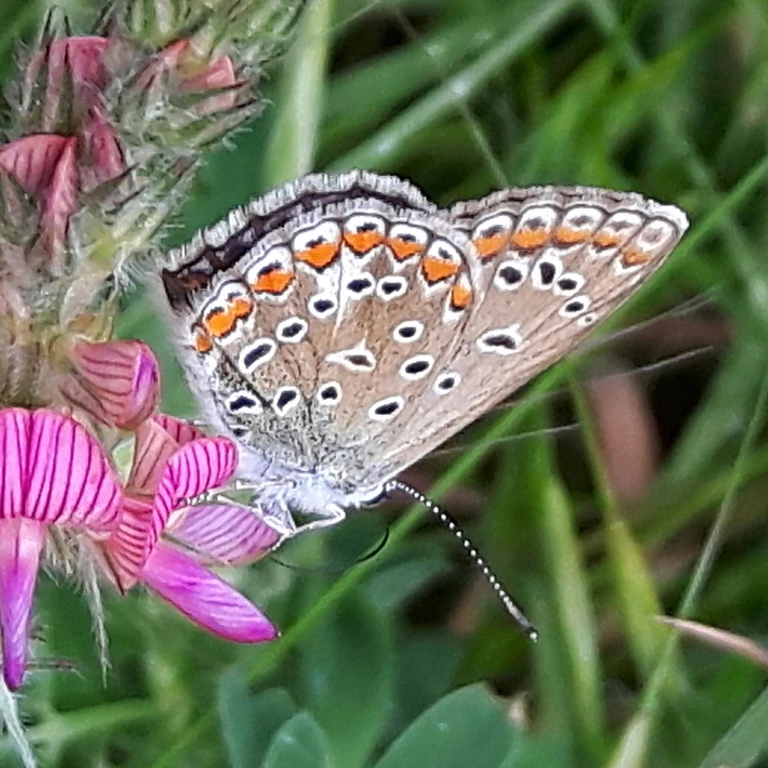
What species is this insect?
Polyommatus icarus
